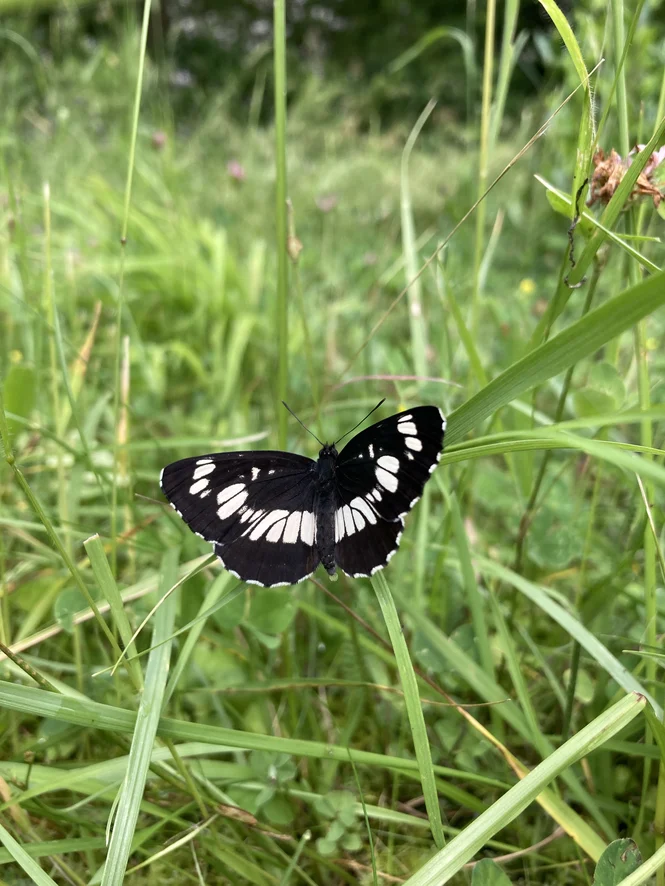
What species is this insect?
Neptis rivularis
